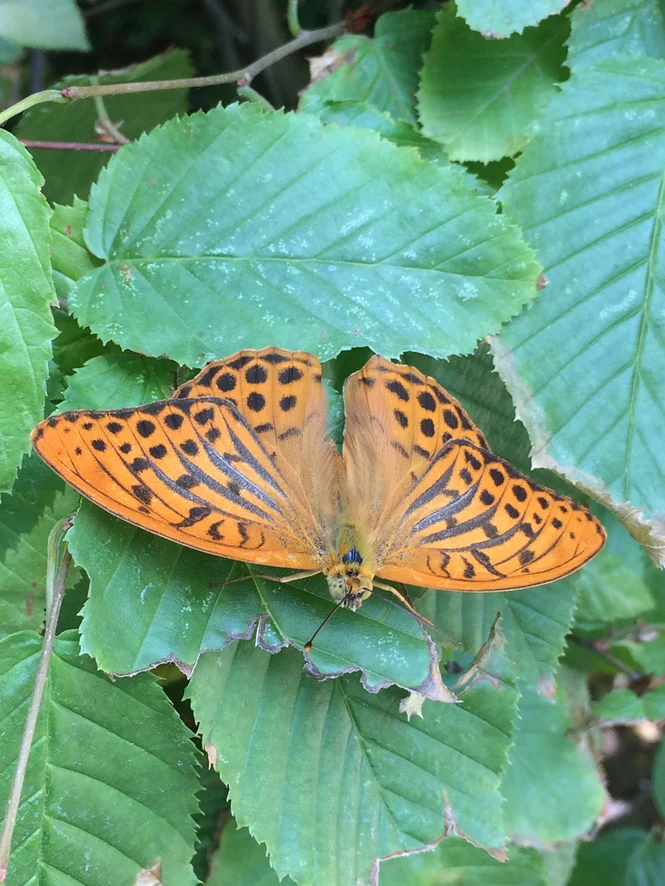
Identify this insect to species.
Argynnis paphia
